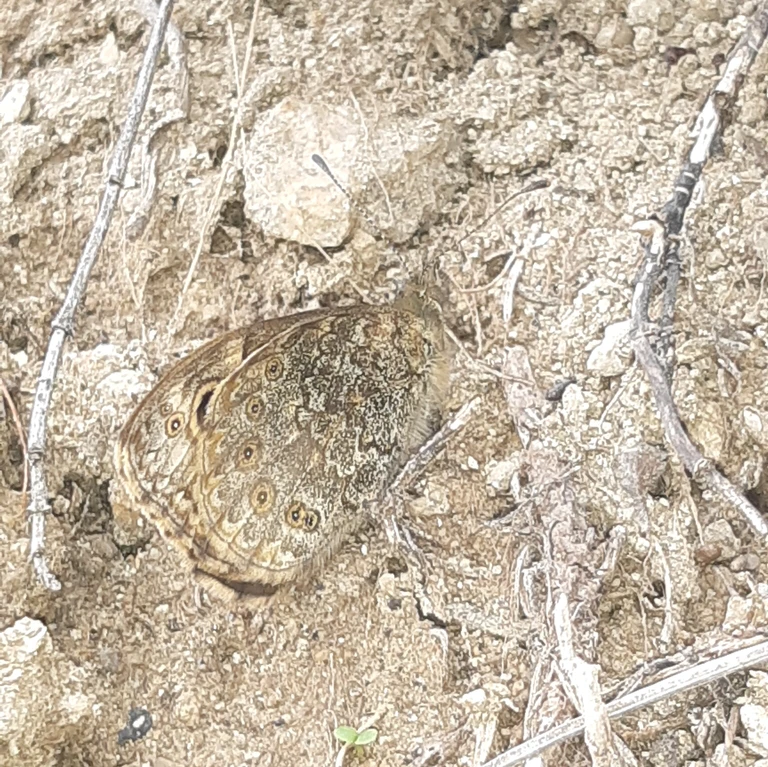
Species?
Lasiommata megera (also Pararge megera)
